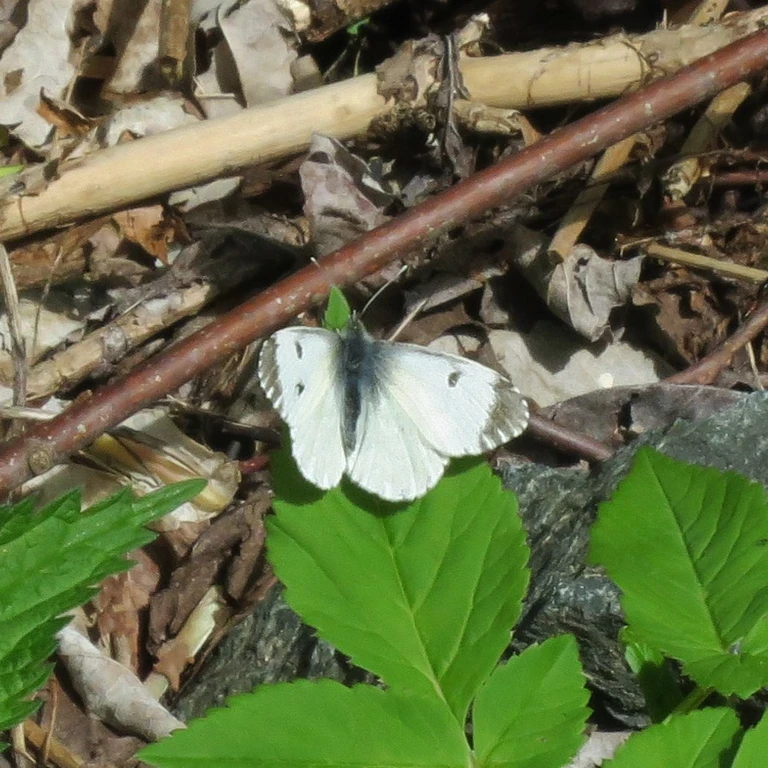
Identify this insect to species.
Anthocharis cardamines
